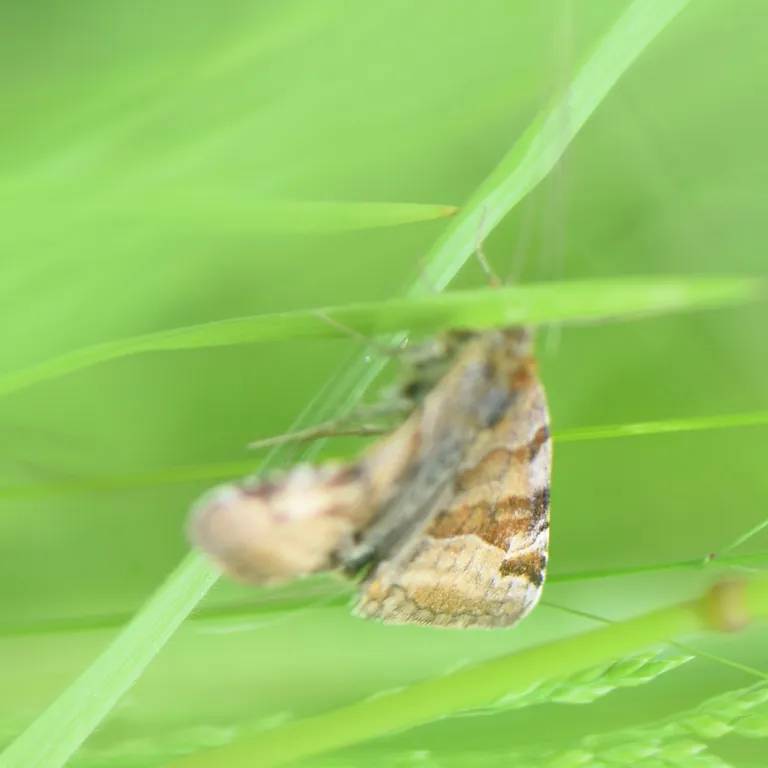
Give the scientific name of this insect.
Euclidia glyphica
